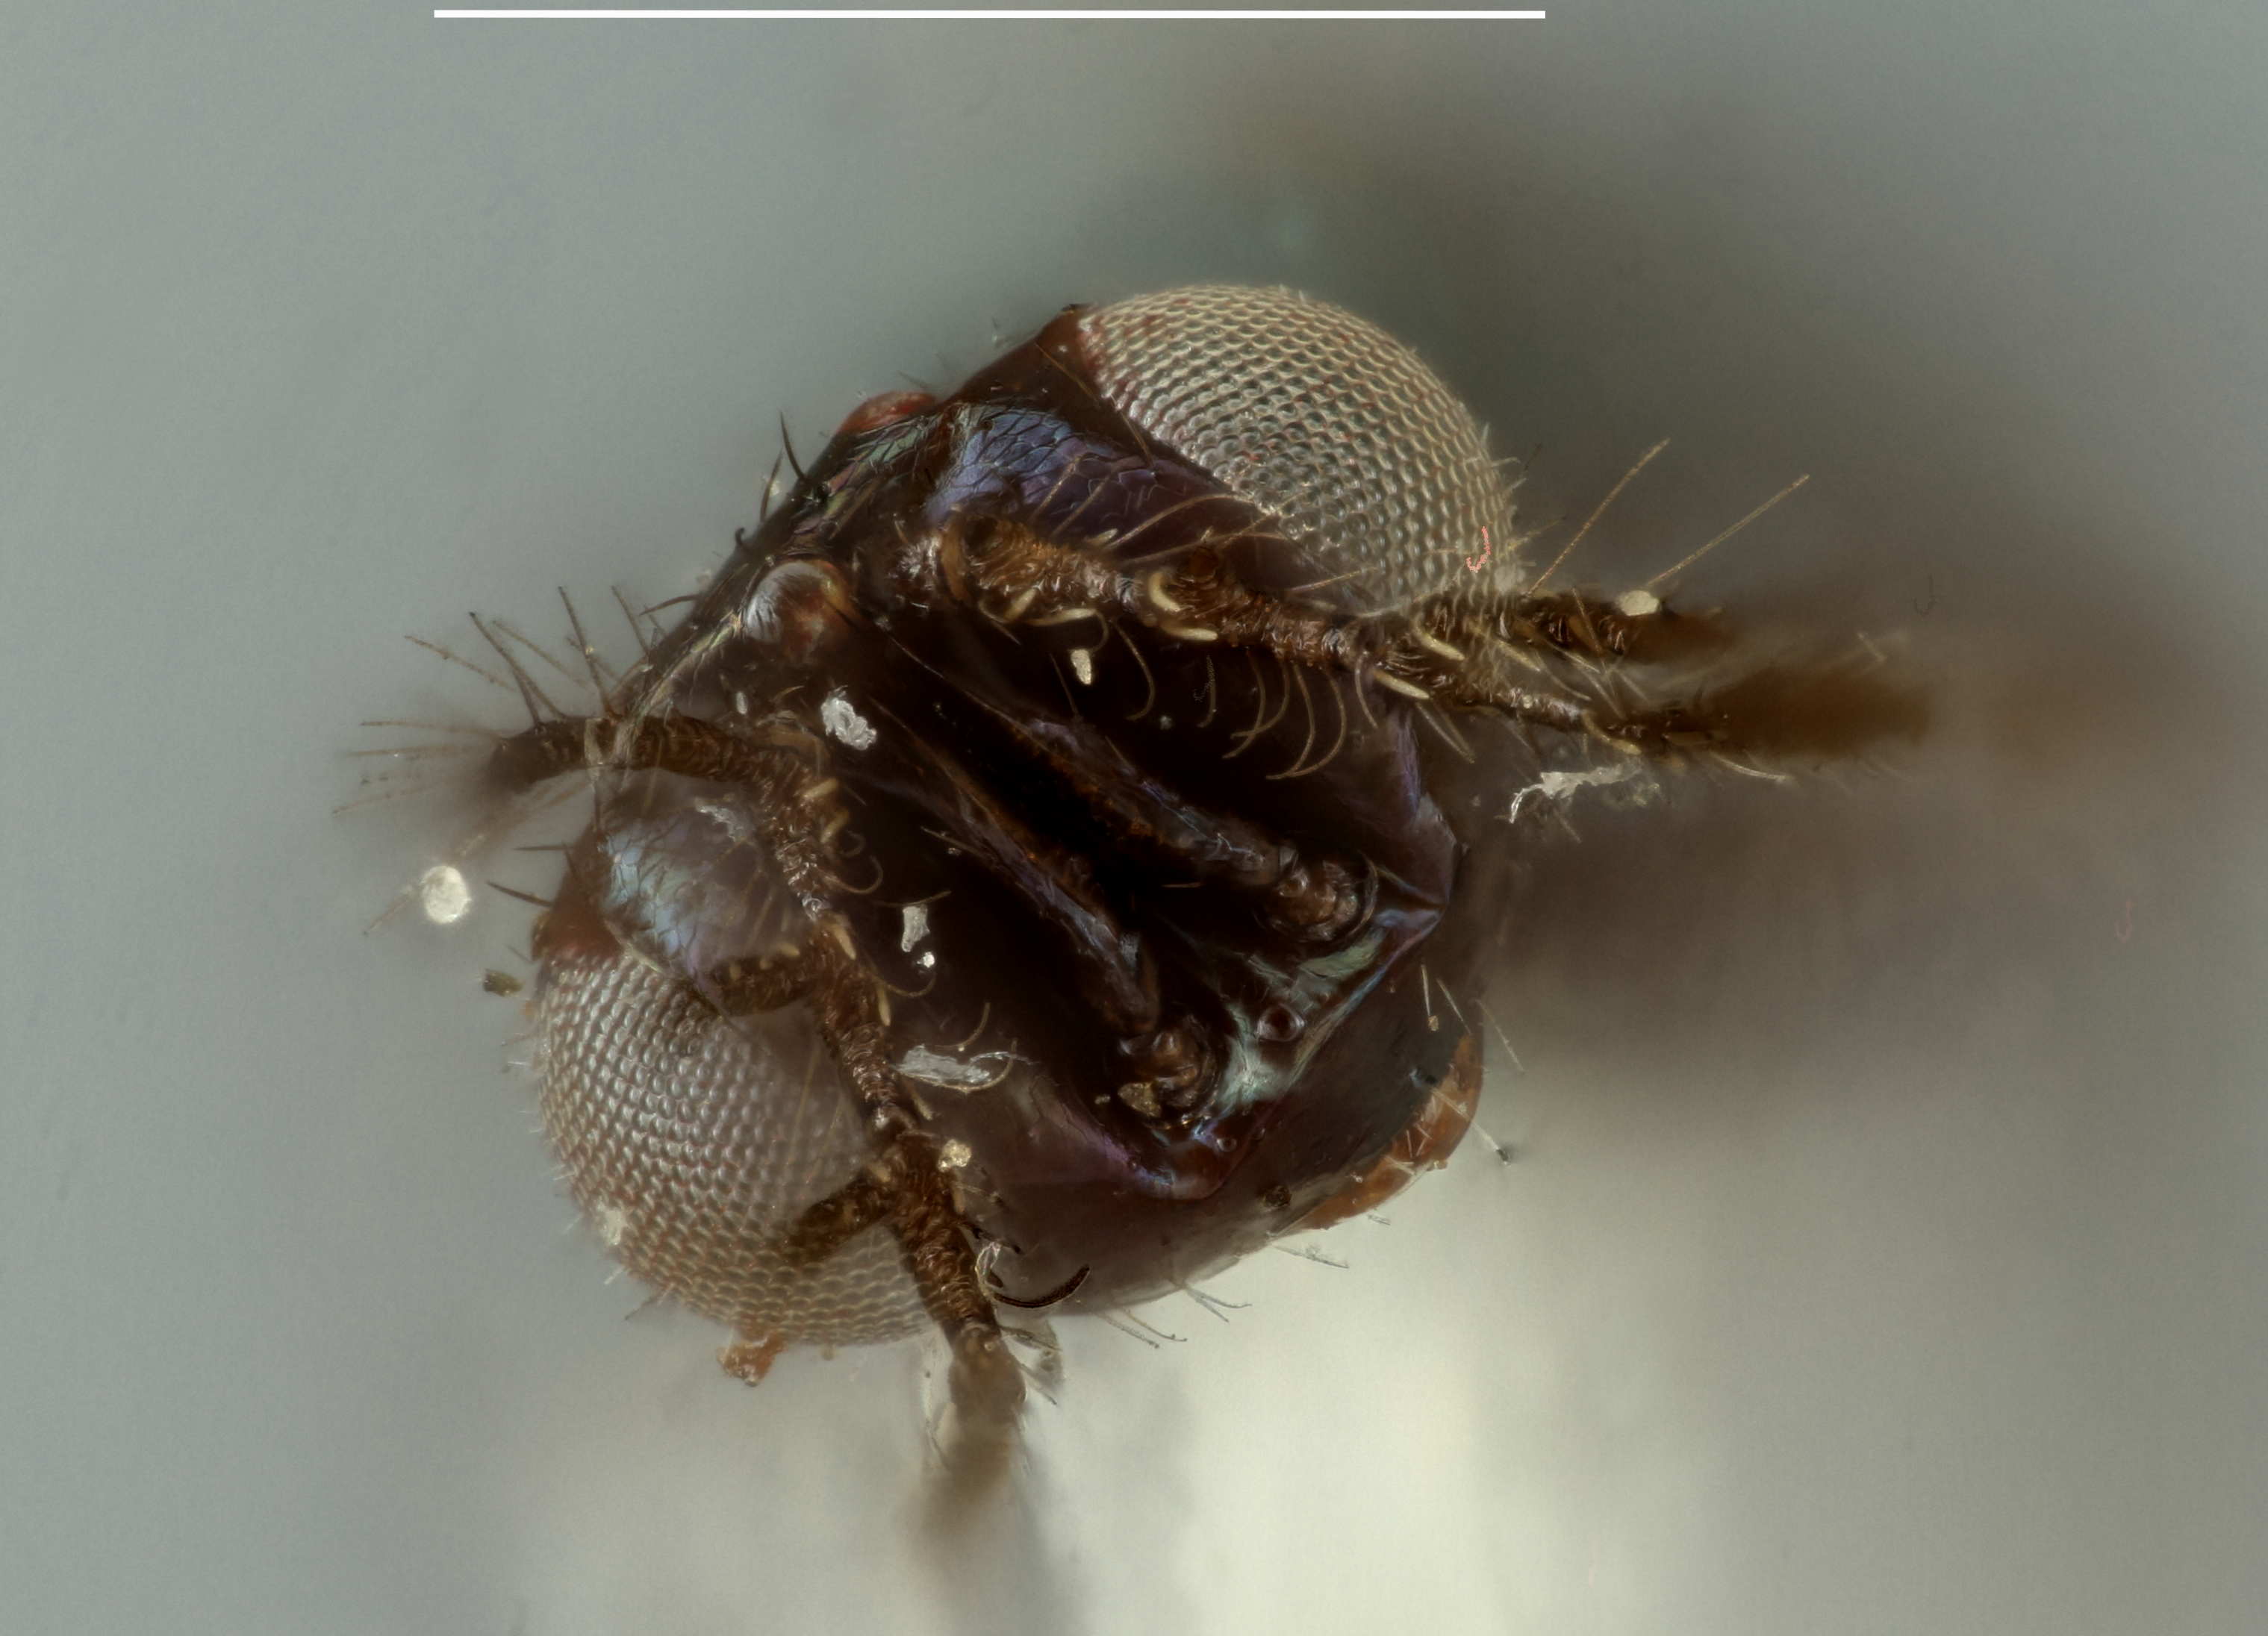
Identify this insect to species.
Eulophus kukakensis
